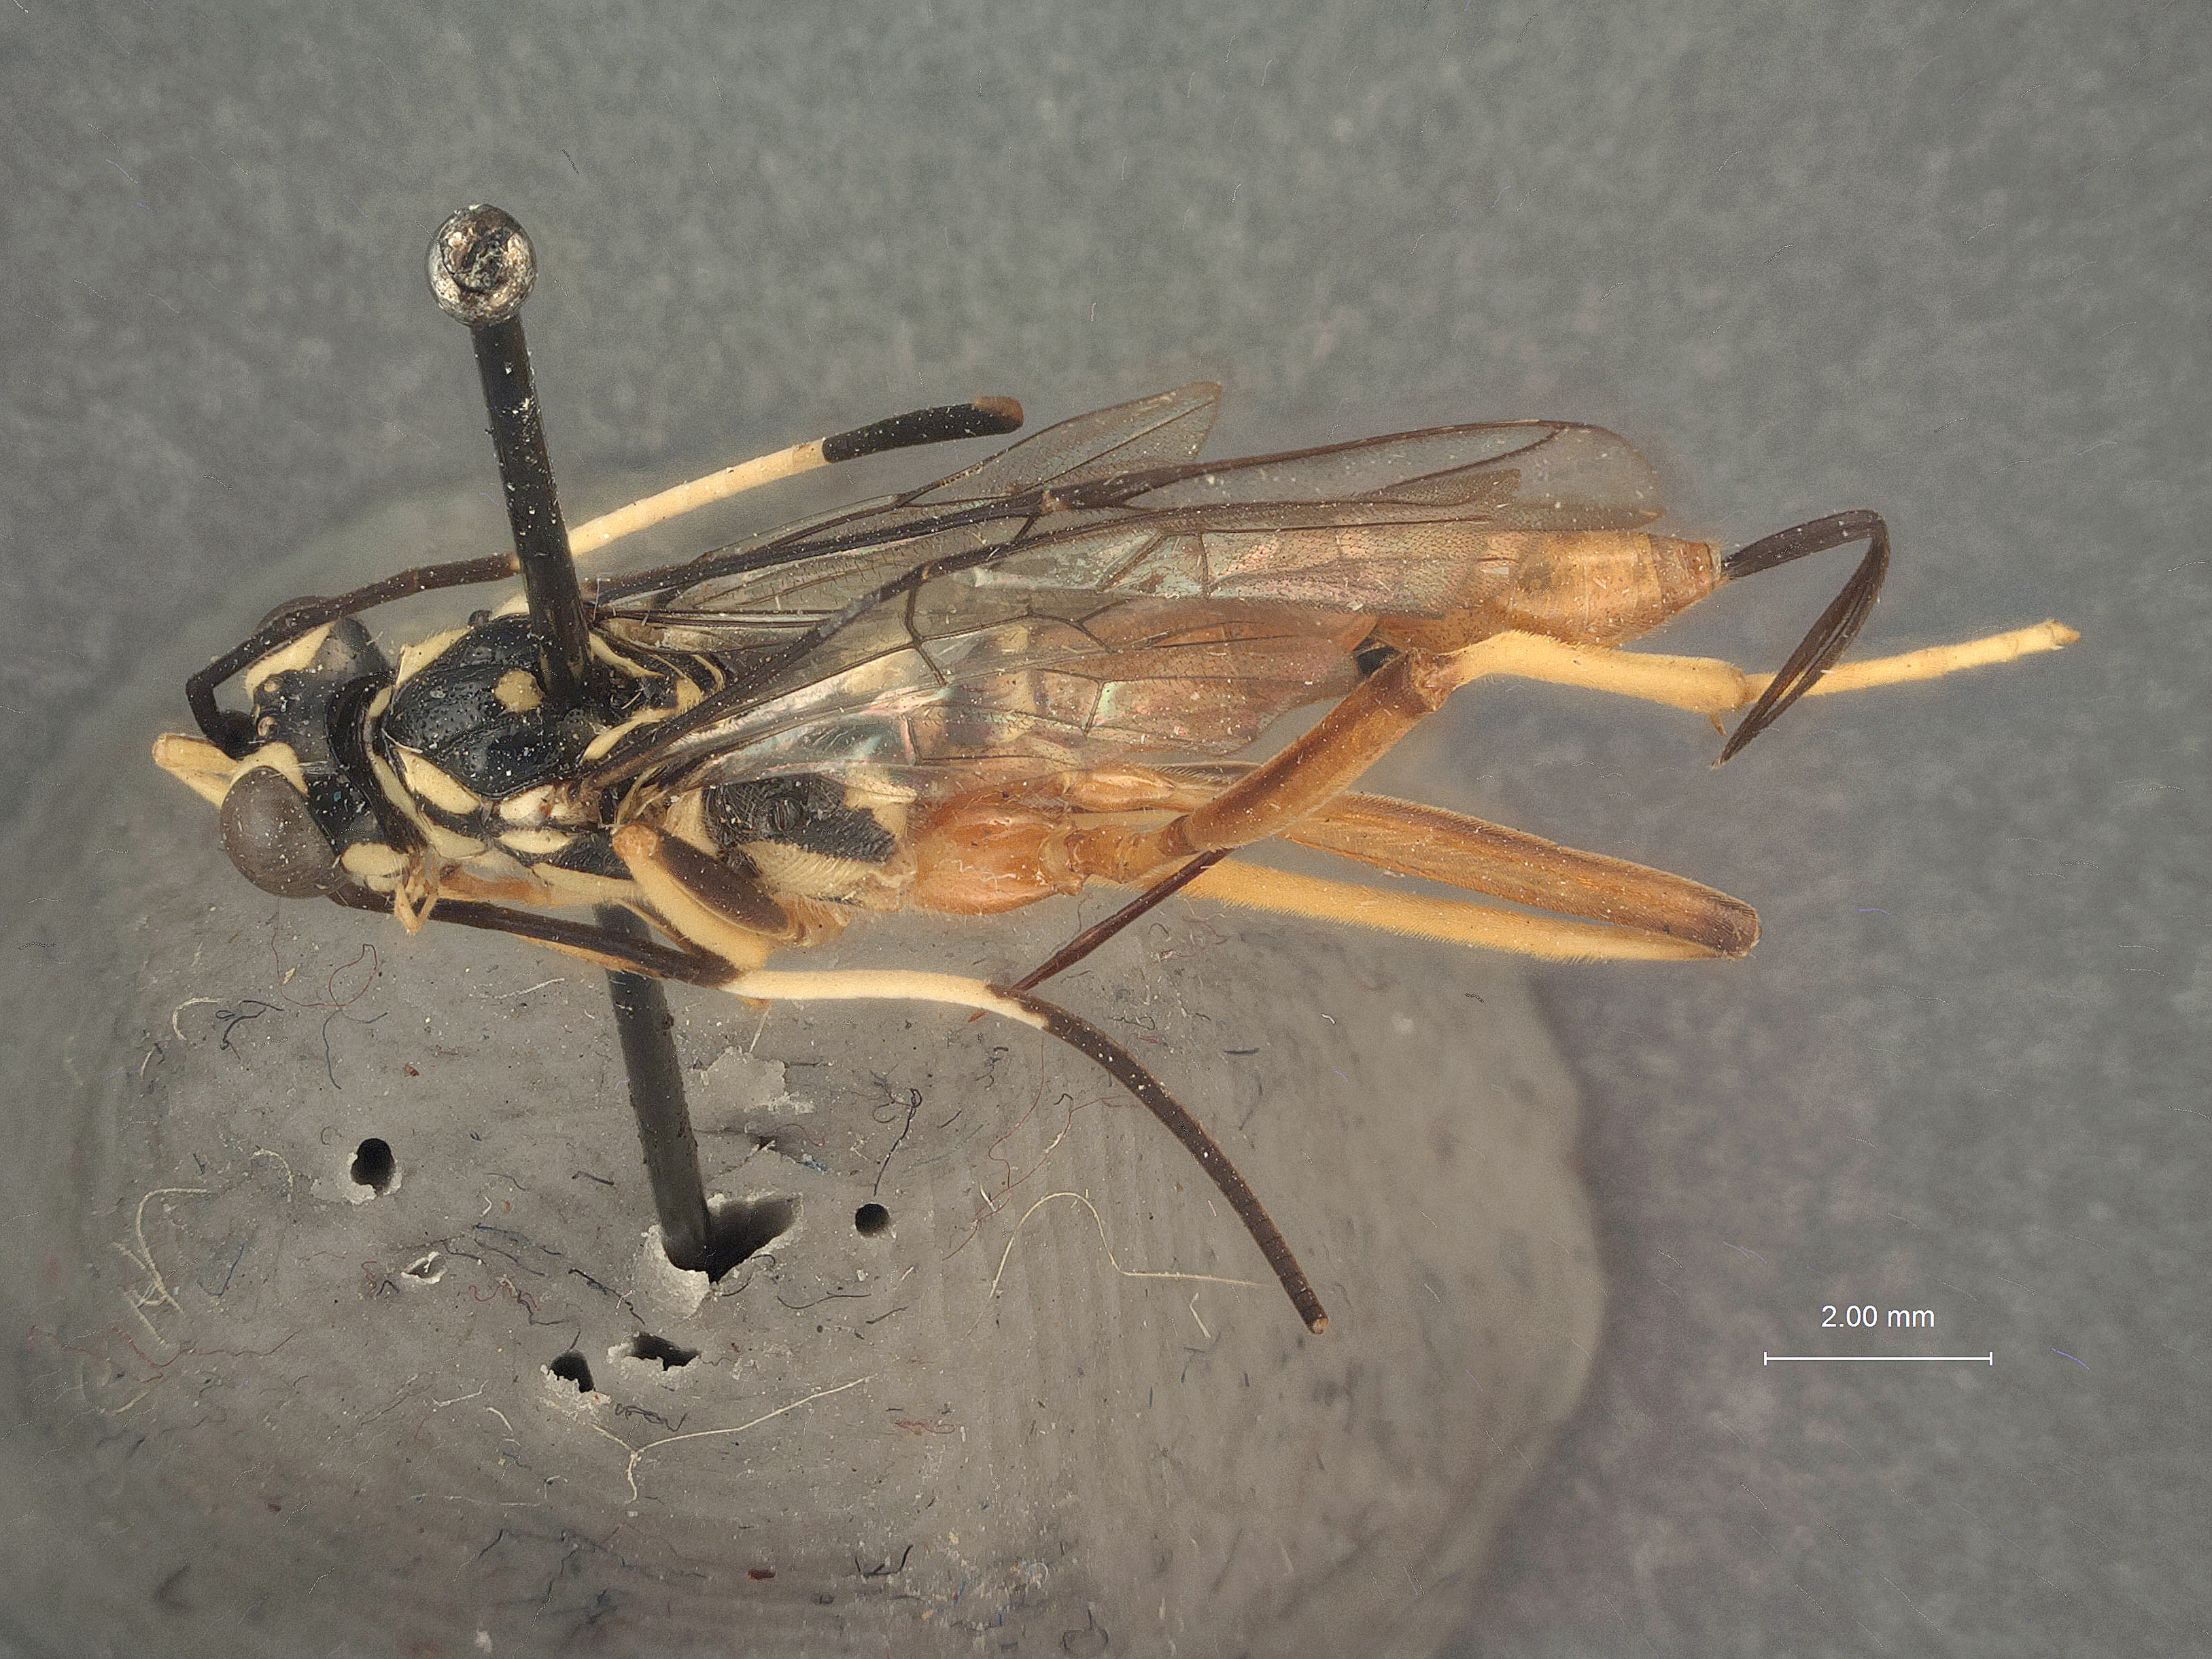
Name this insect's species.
Cryptanura gracilipes
